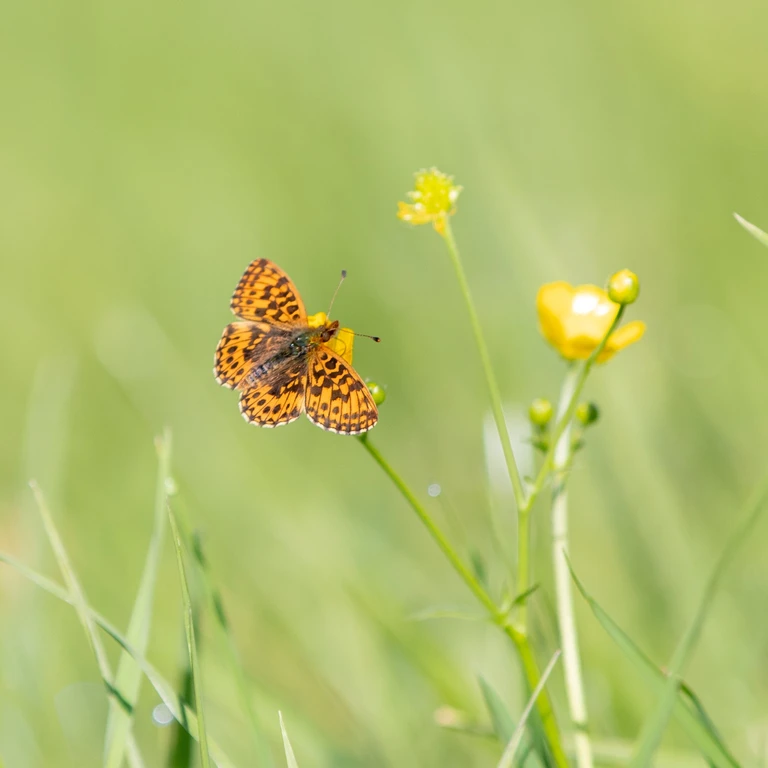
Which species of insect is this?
Boloria dia
